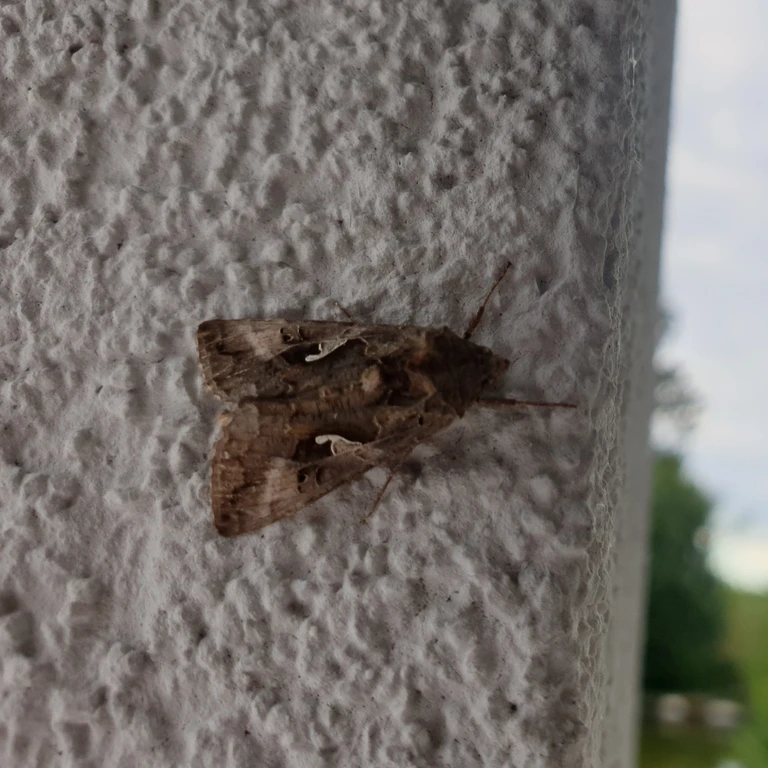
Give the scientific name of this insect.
Autographa gamma
